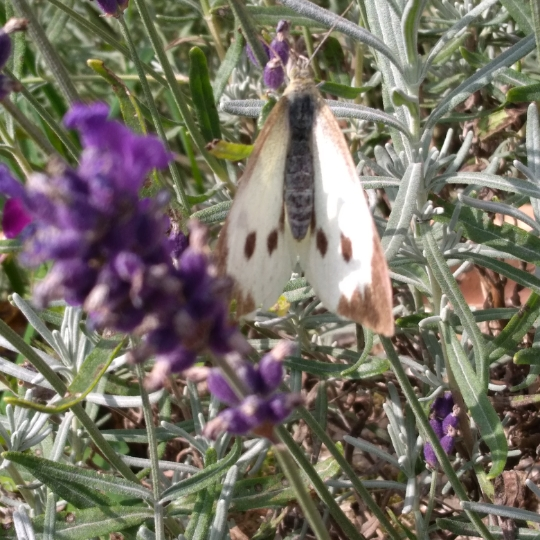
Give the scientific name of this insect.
Pieris brassicae
